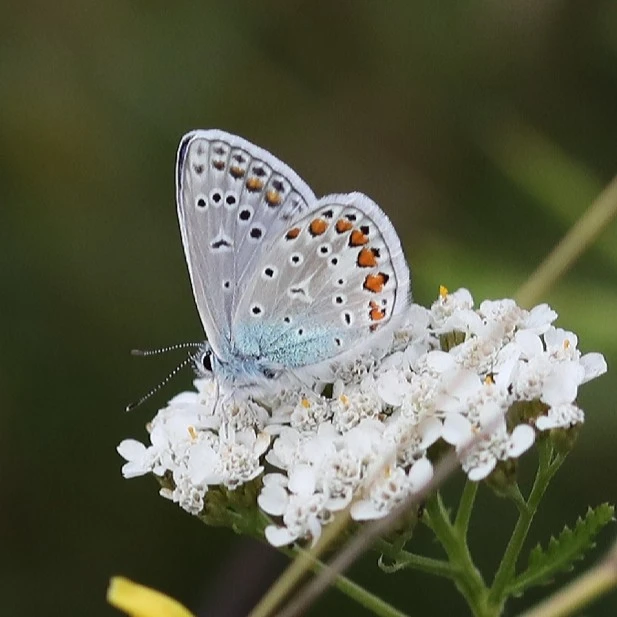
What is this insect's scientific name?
Polyommatus icarus
